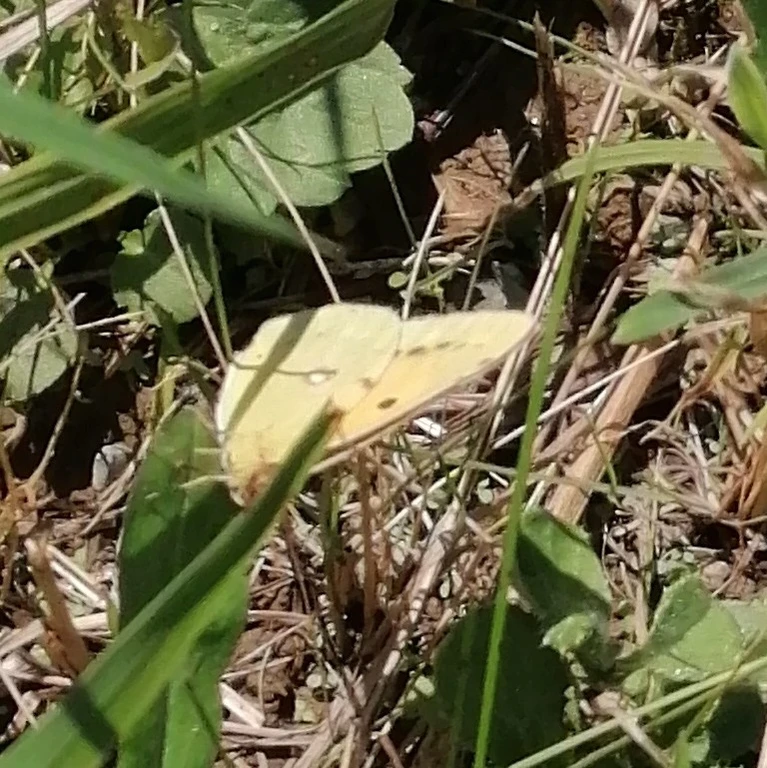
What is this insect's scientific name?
Colias croceus
